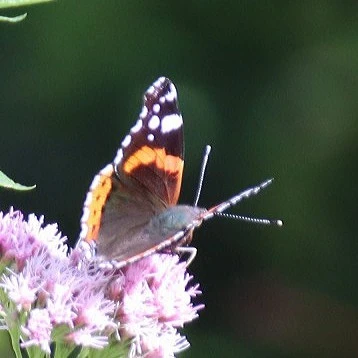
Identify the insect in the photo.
Vanessa atalanta
